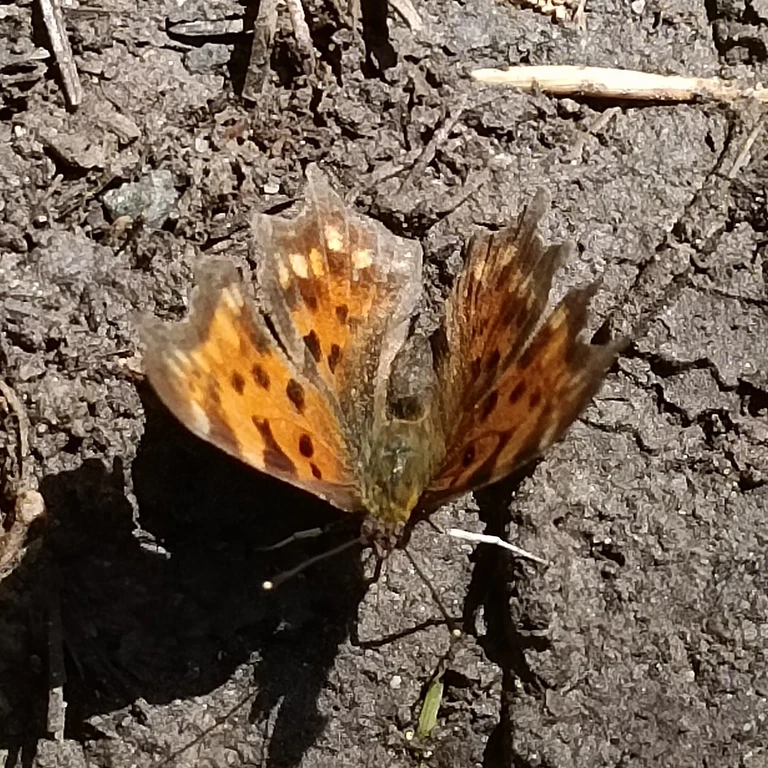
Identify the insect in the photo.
Polygonia c-album
